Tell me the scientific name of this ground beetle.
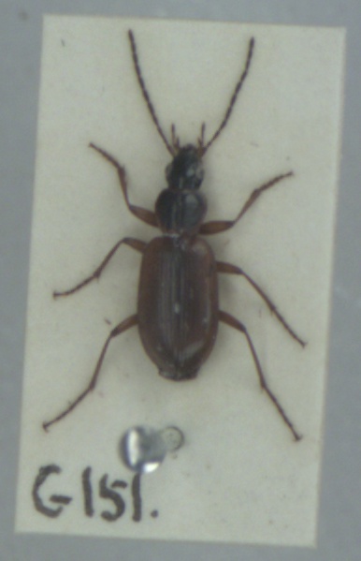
Agonum thoreyi
